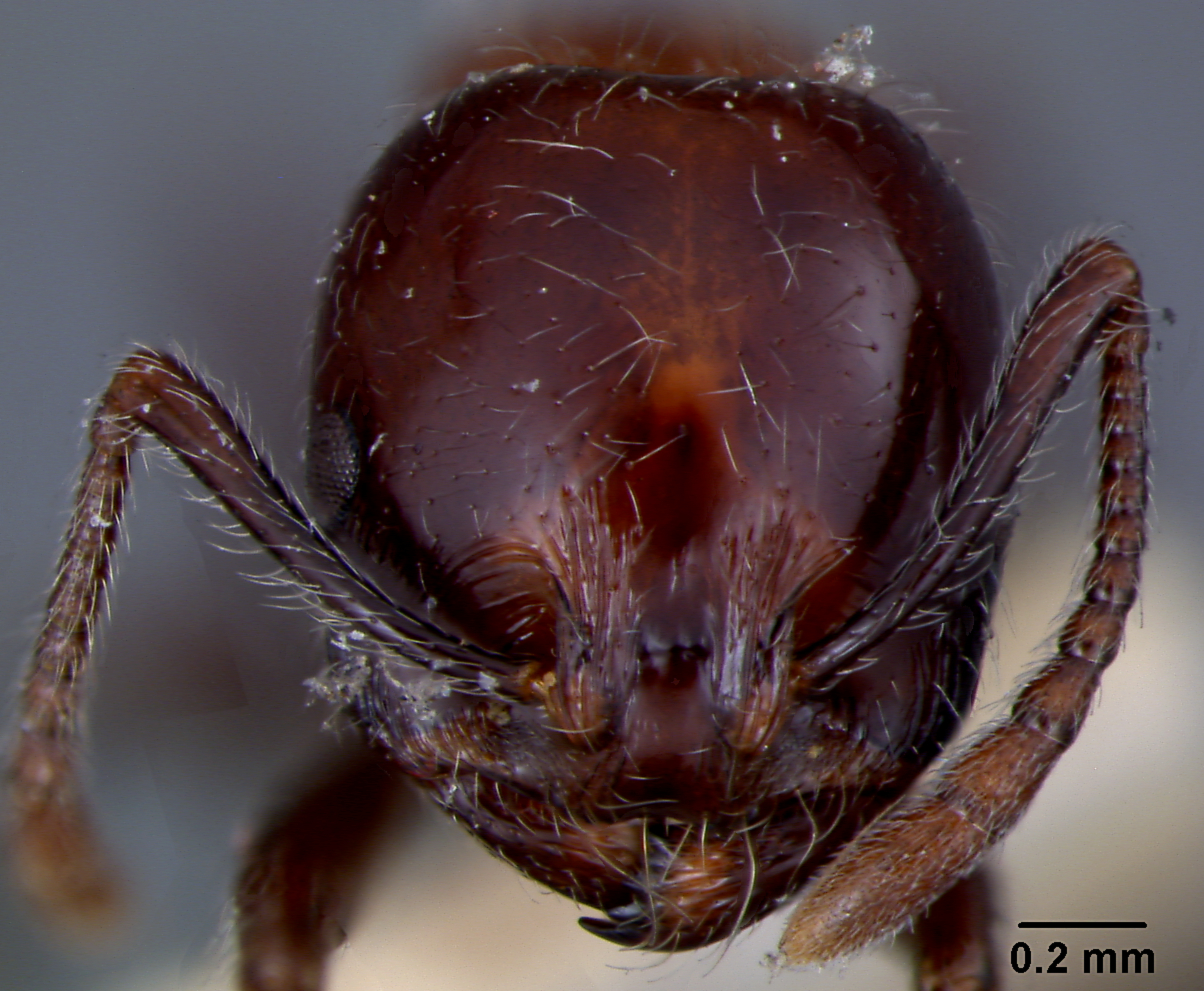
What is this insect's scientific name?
Monomorium sanguinolentum
